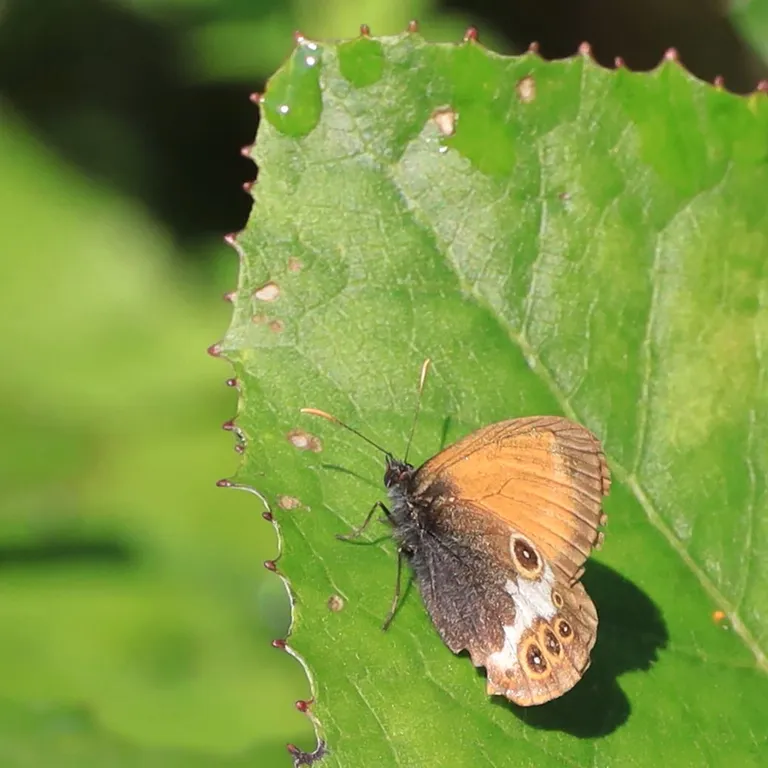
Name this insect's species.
Coenonympha arcania
